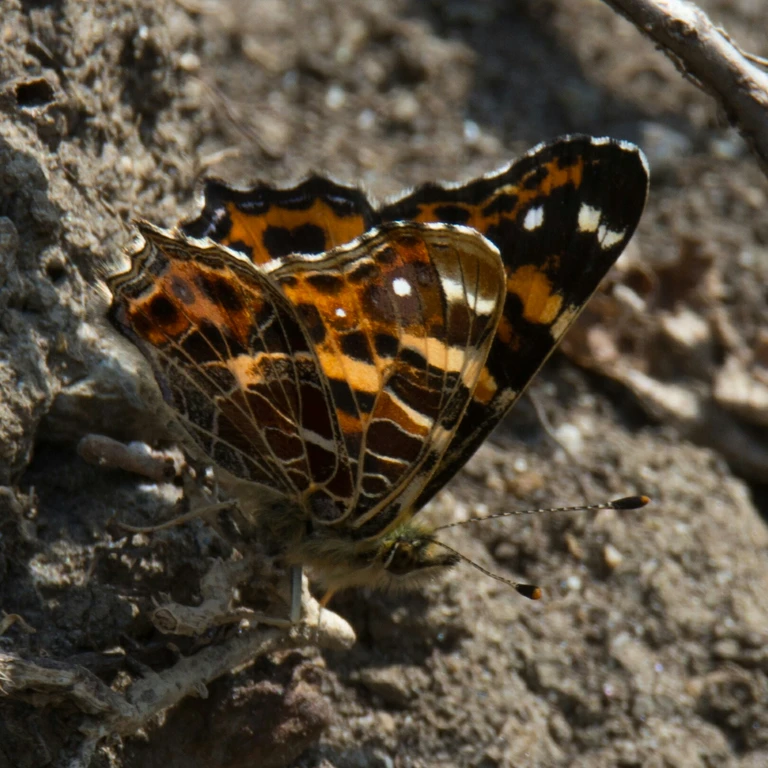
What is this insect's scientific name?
Araschnia levana
